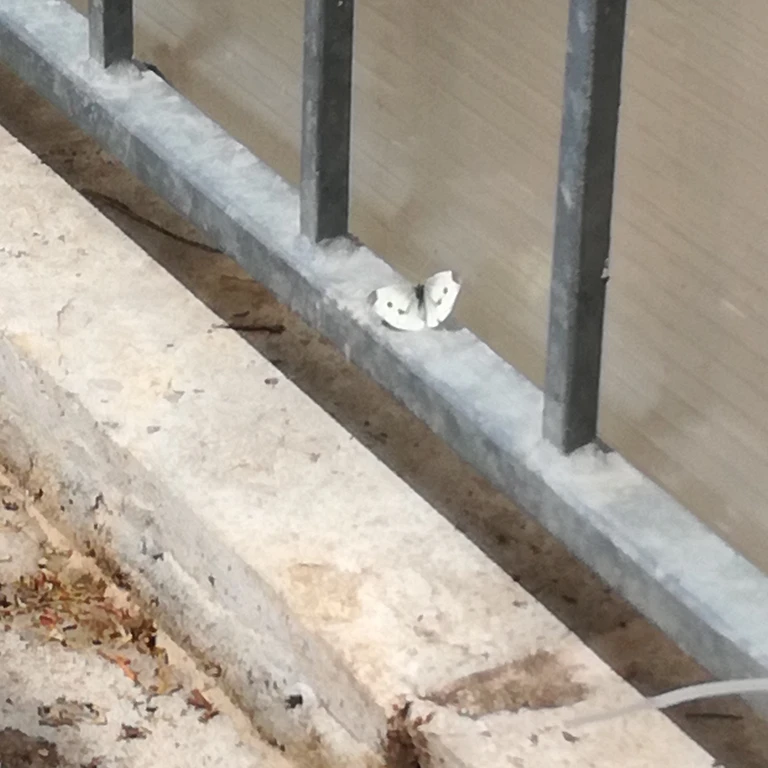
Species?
Pieris rapae
